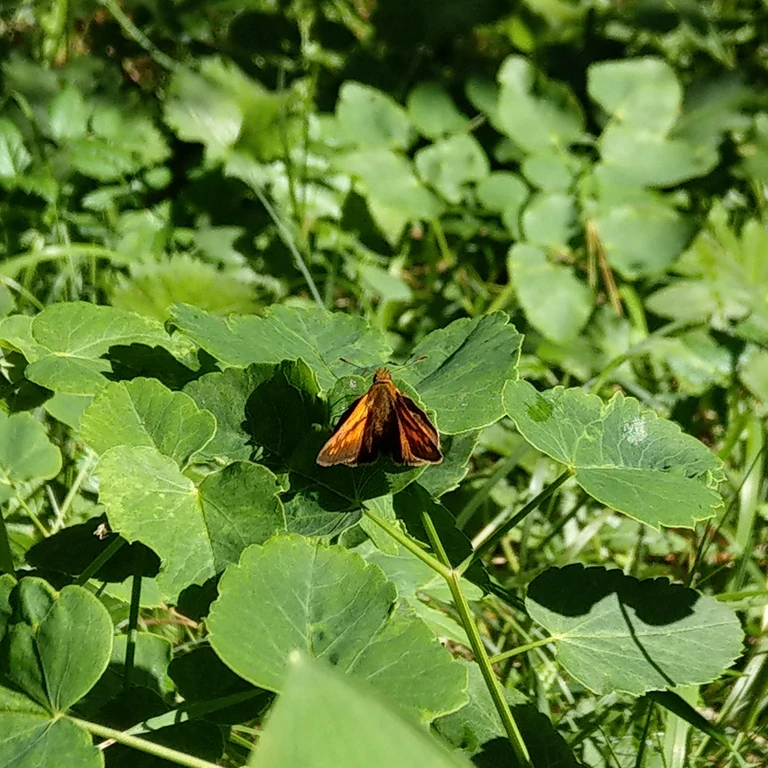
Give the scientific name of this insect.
Ochlodes sylvanus (also Ochlodes venata)
